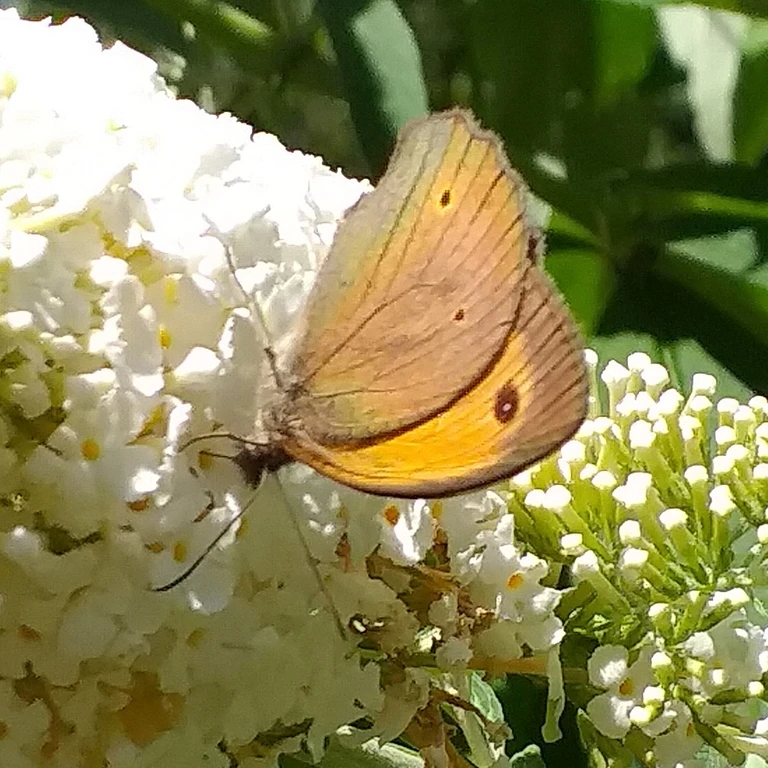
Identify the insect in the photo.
Maniola jurtina
